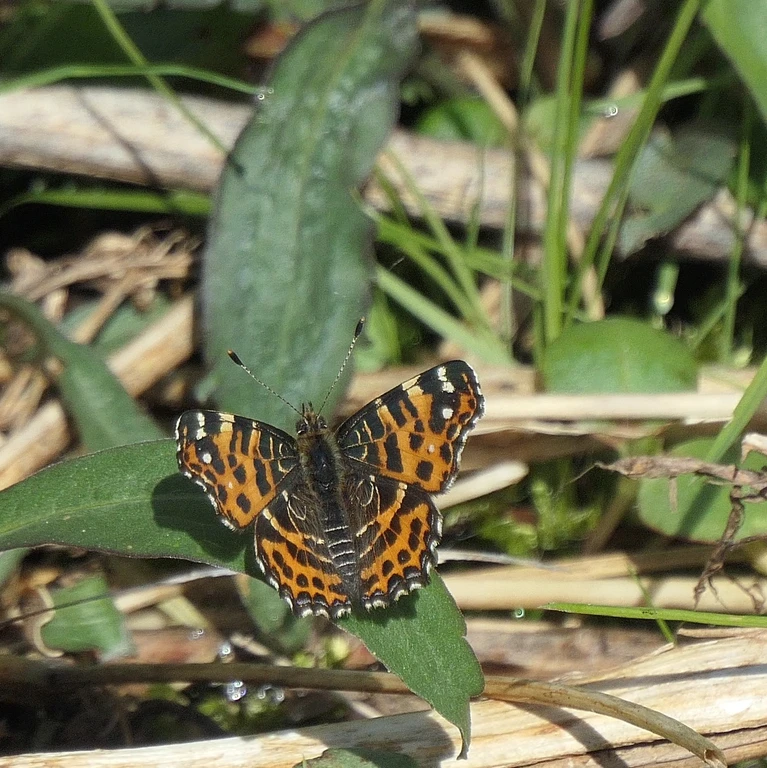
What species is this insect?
Araschnia levana
